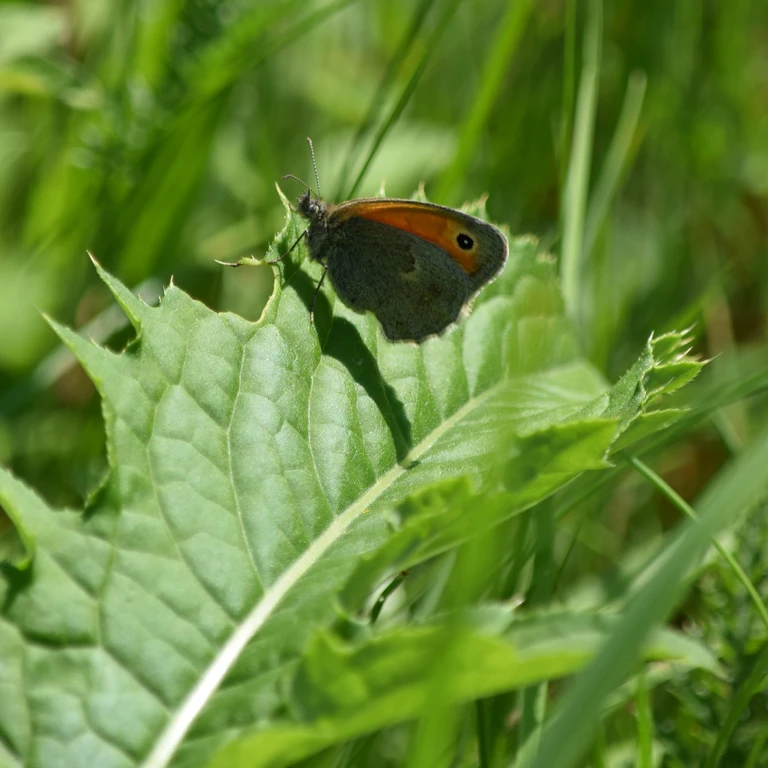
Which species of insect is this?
Coenonympha pamphilus
